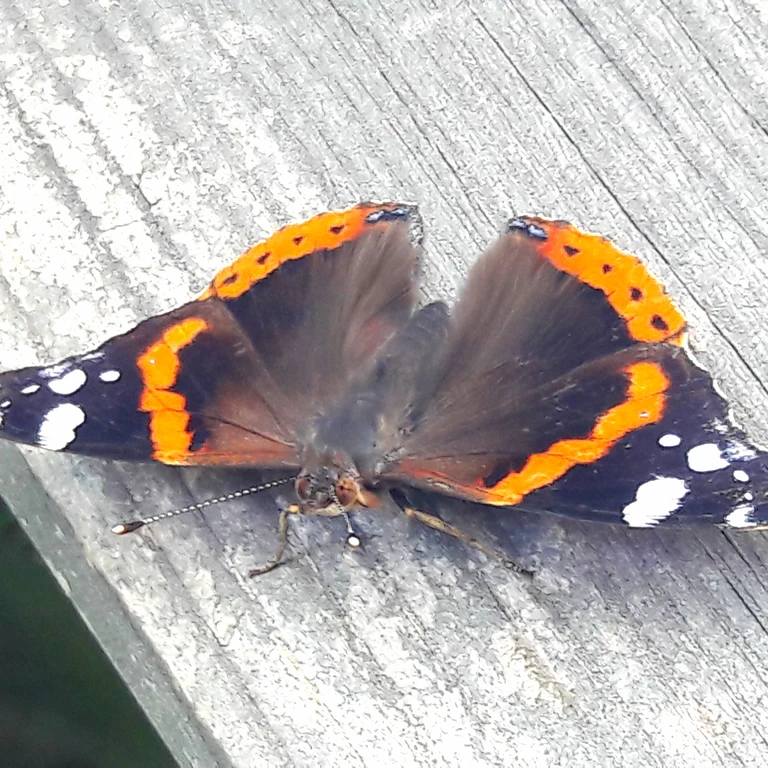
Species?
Vanessa atalanta
